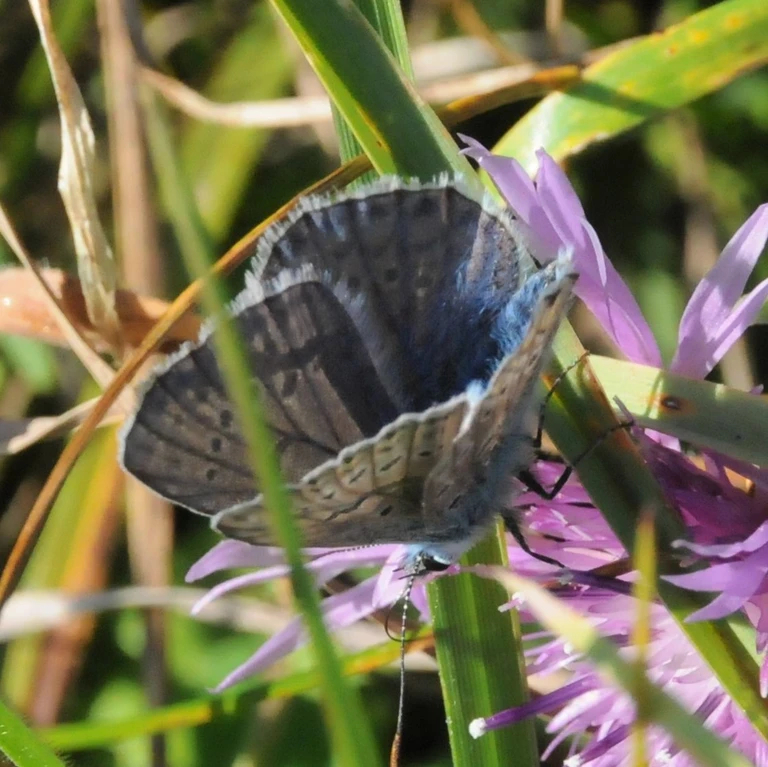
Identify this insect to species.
Polyommatus icarus
